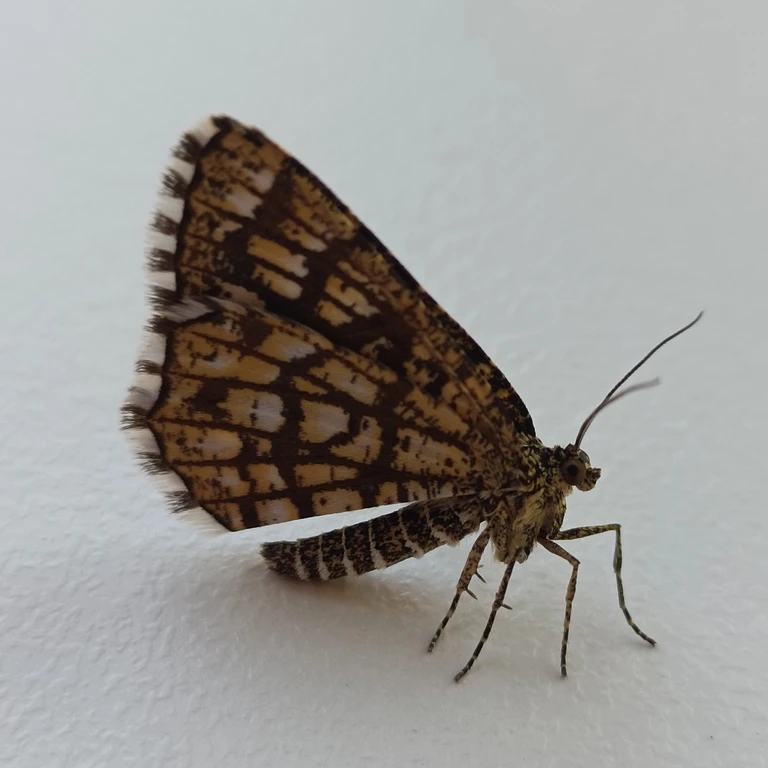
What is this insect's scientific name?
Chiasmia clathrata
